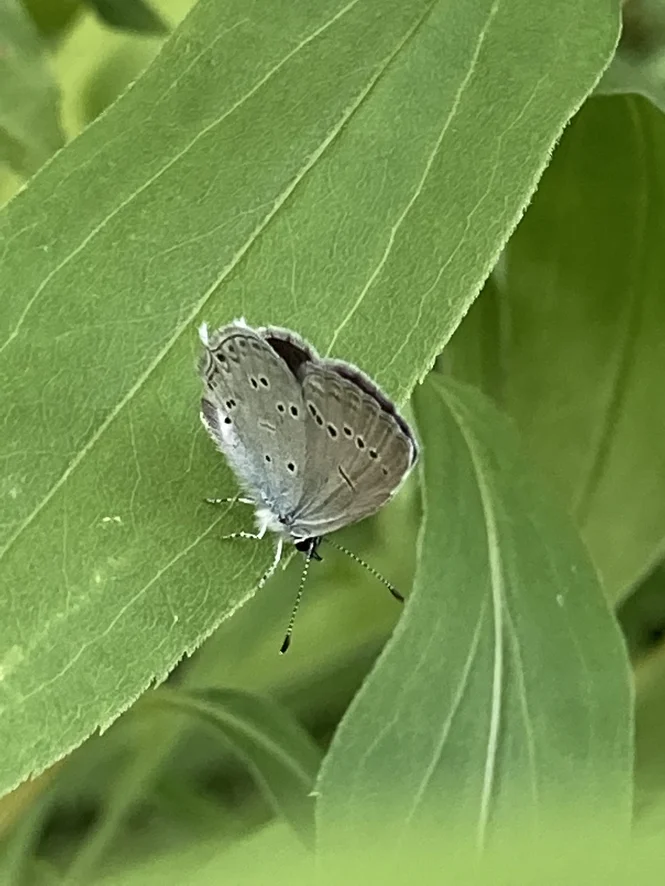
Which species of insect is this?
Cupido decolorata (also Elkalyce decolorata)
